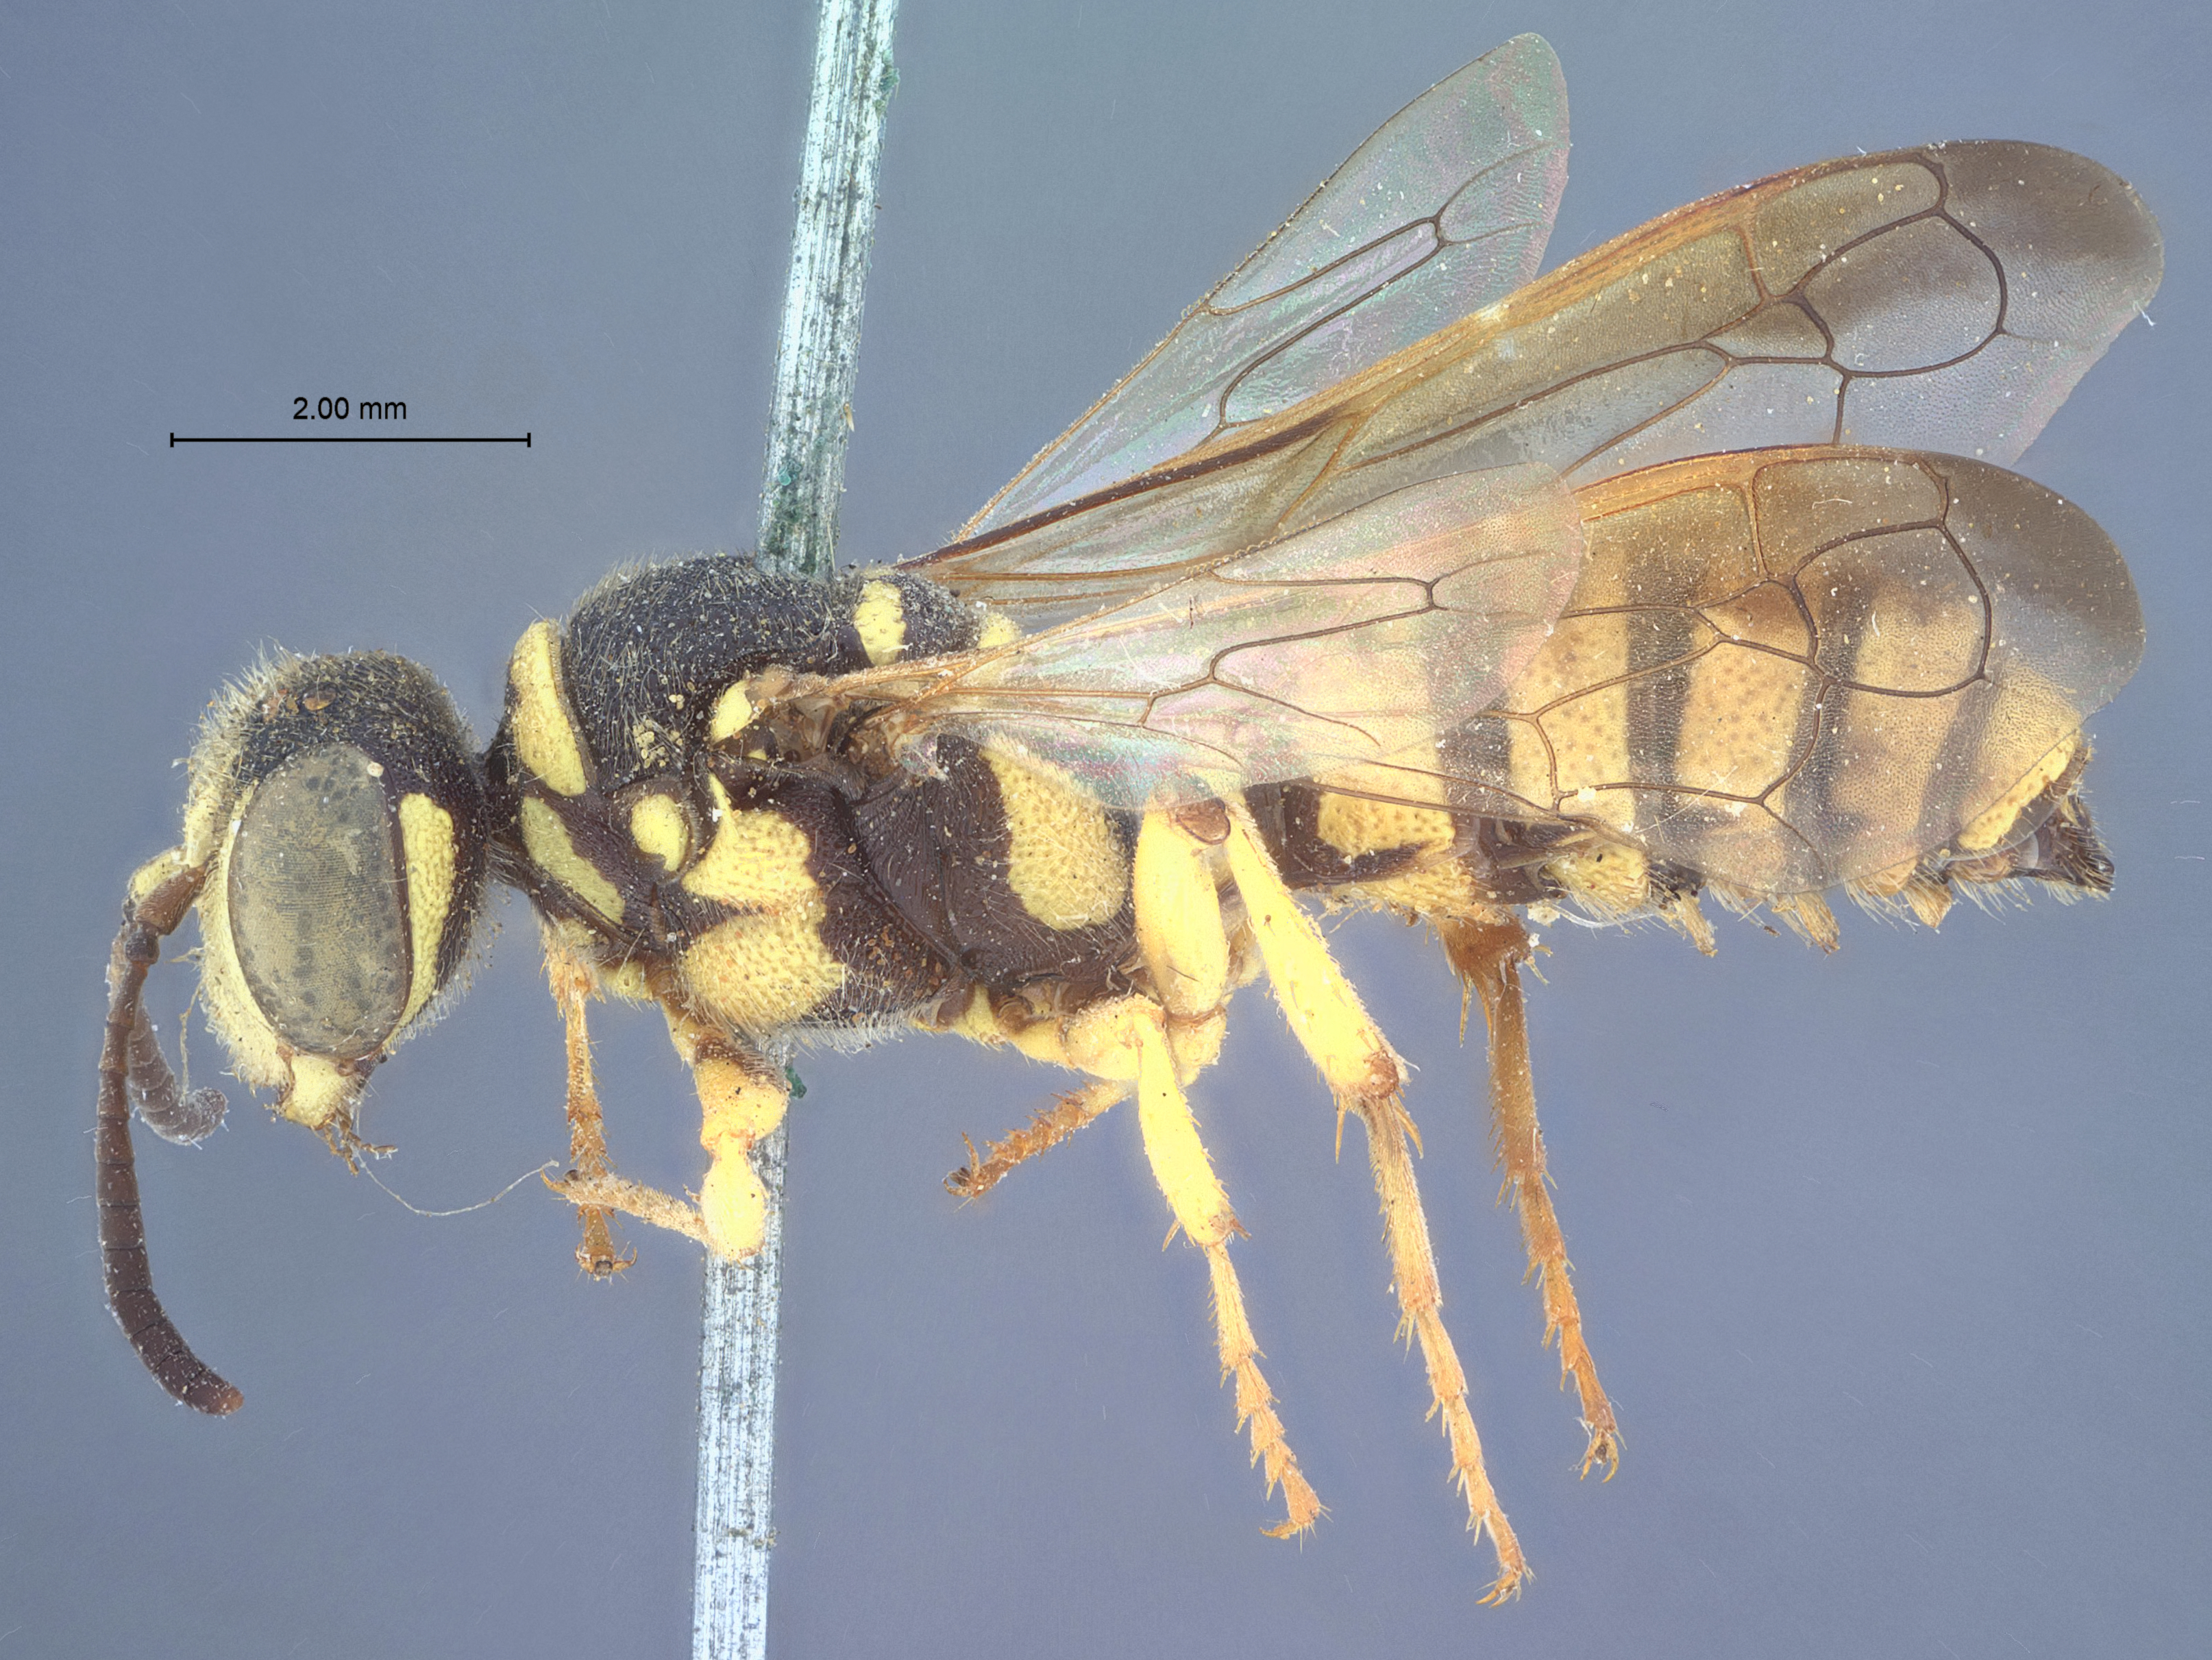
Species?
Eucerceris insignis
